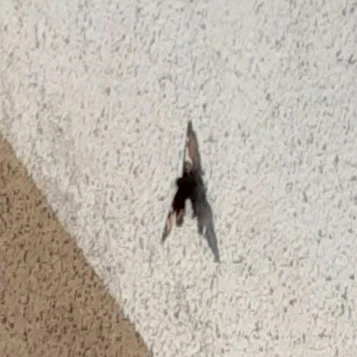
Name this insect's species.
Aglais urticae
